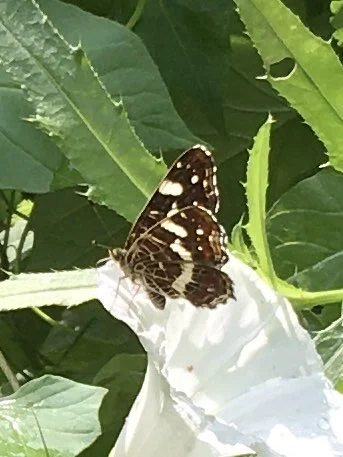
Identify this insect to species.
Araschnia levana
